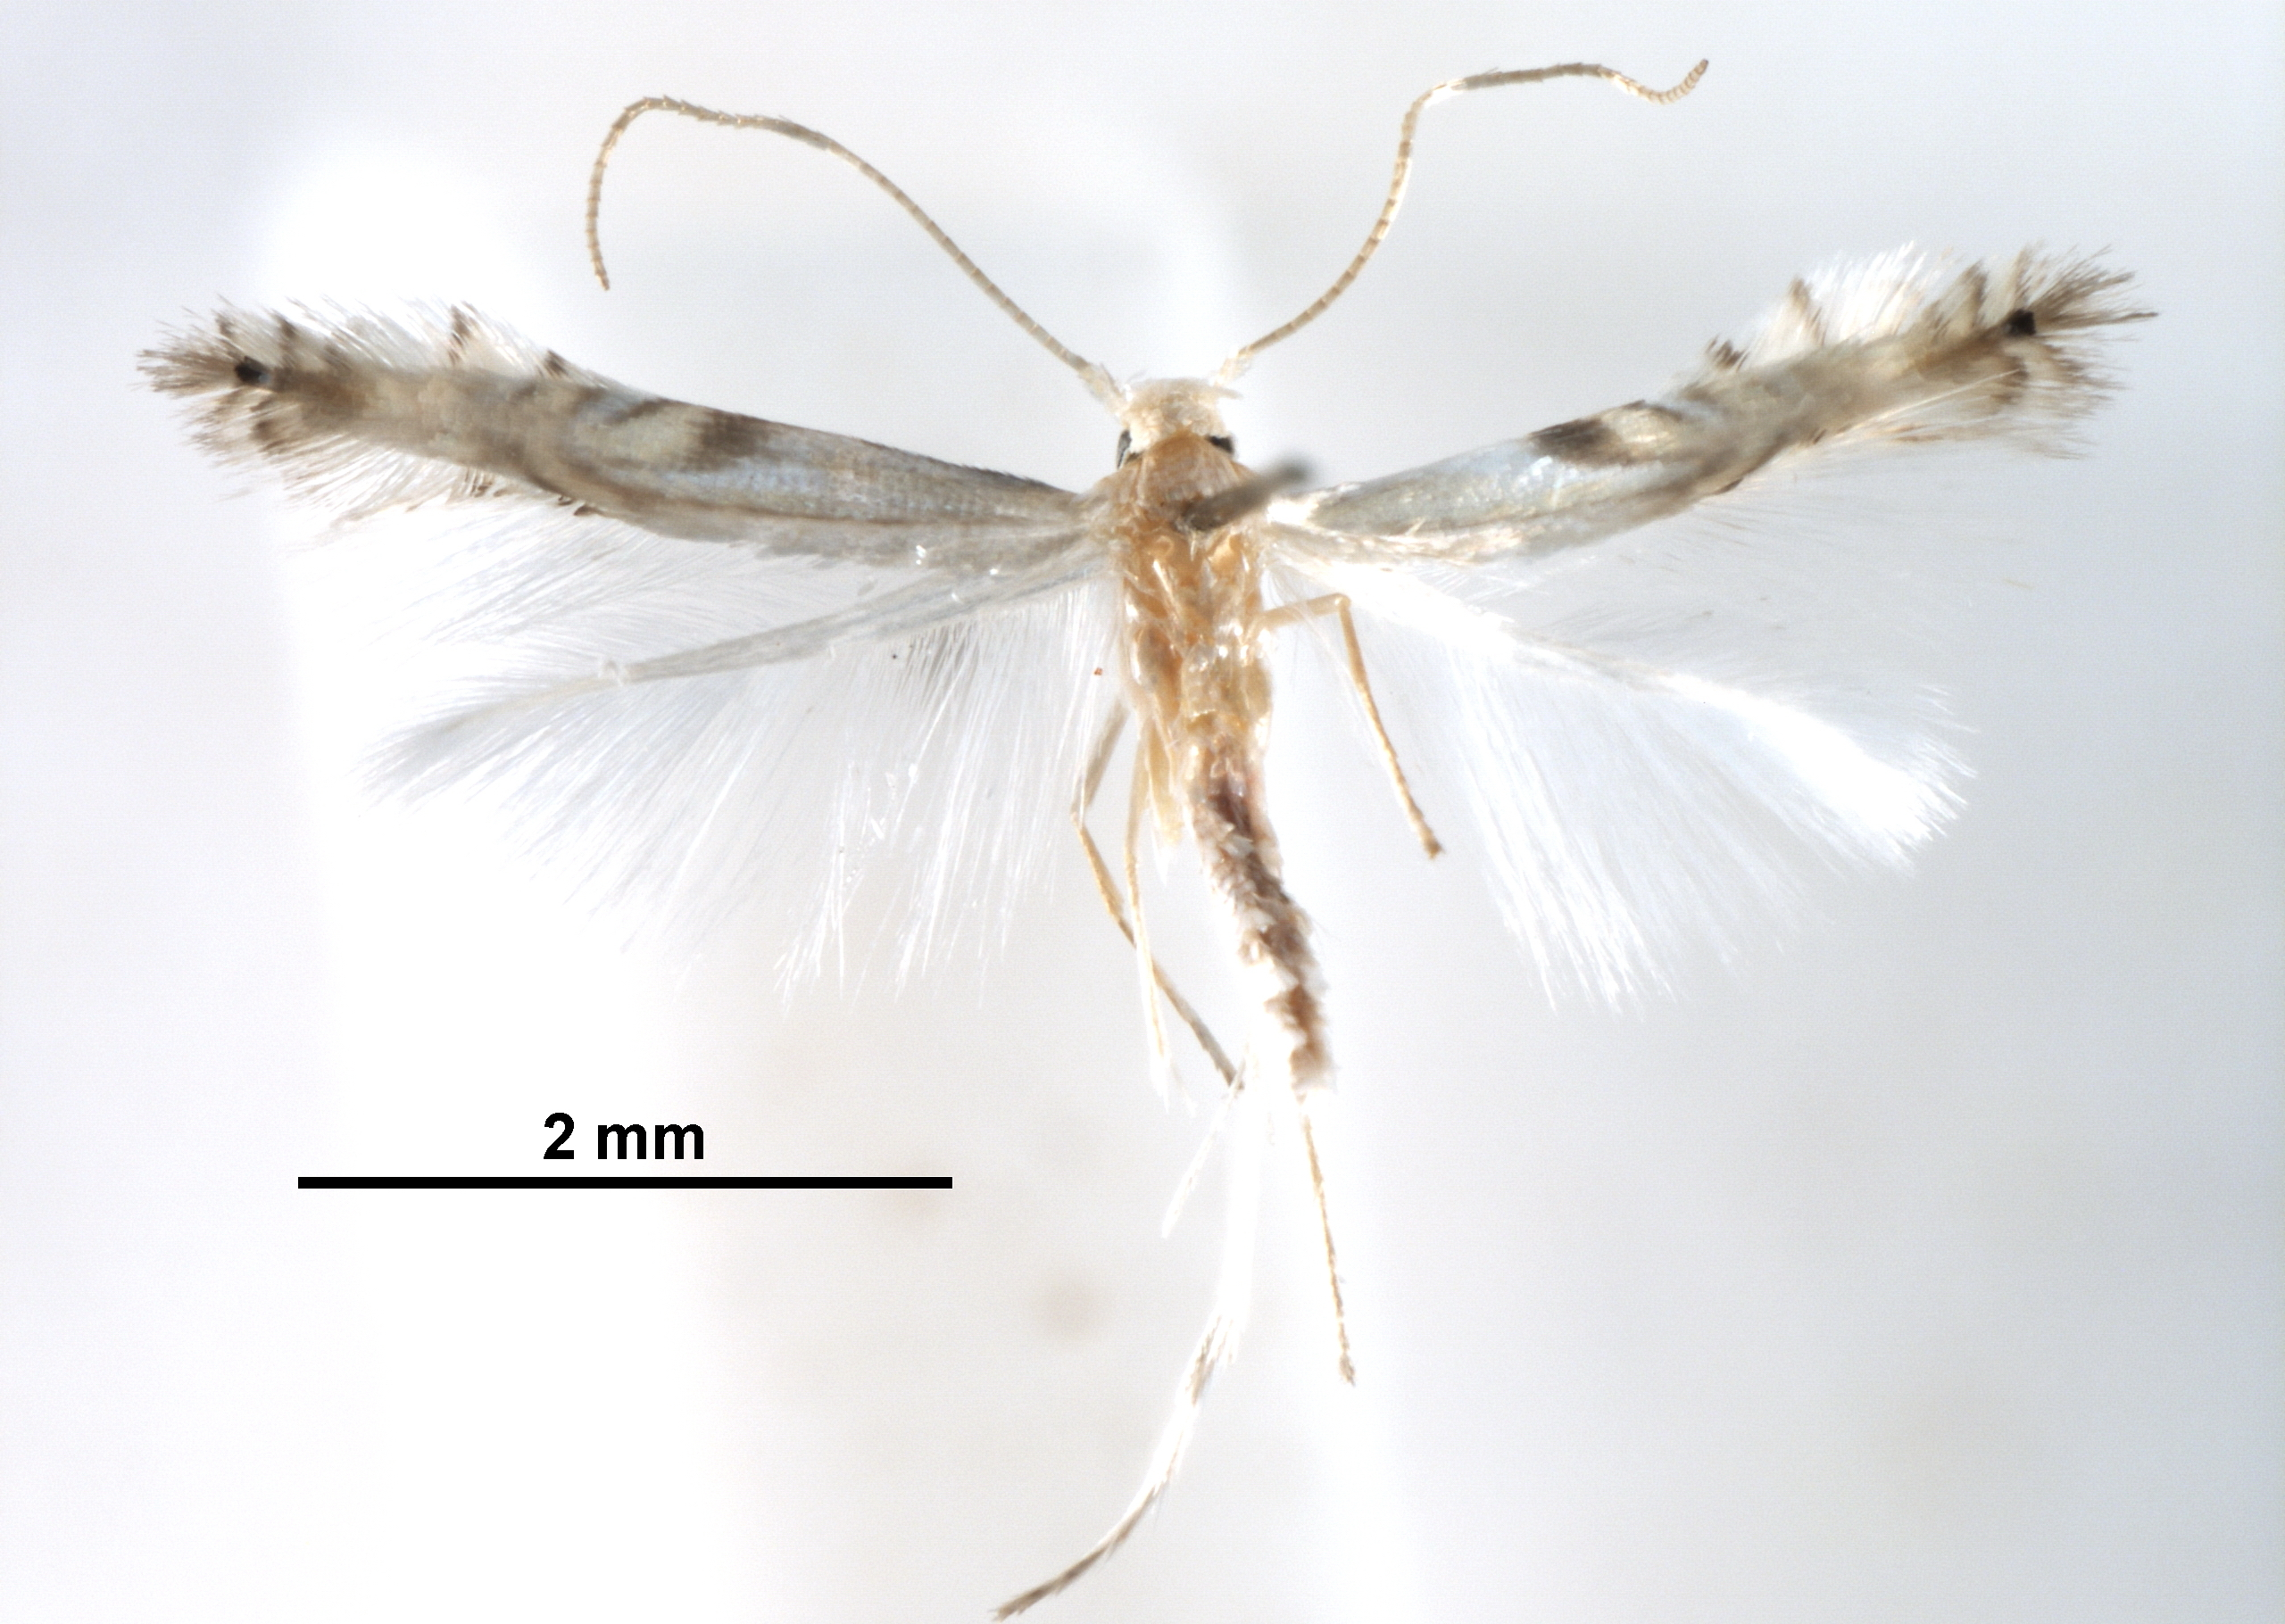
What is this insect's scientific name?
Phyllocnistis maxberryi
